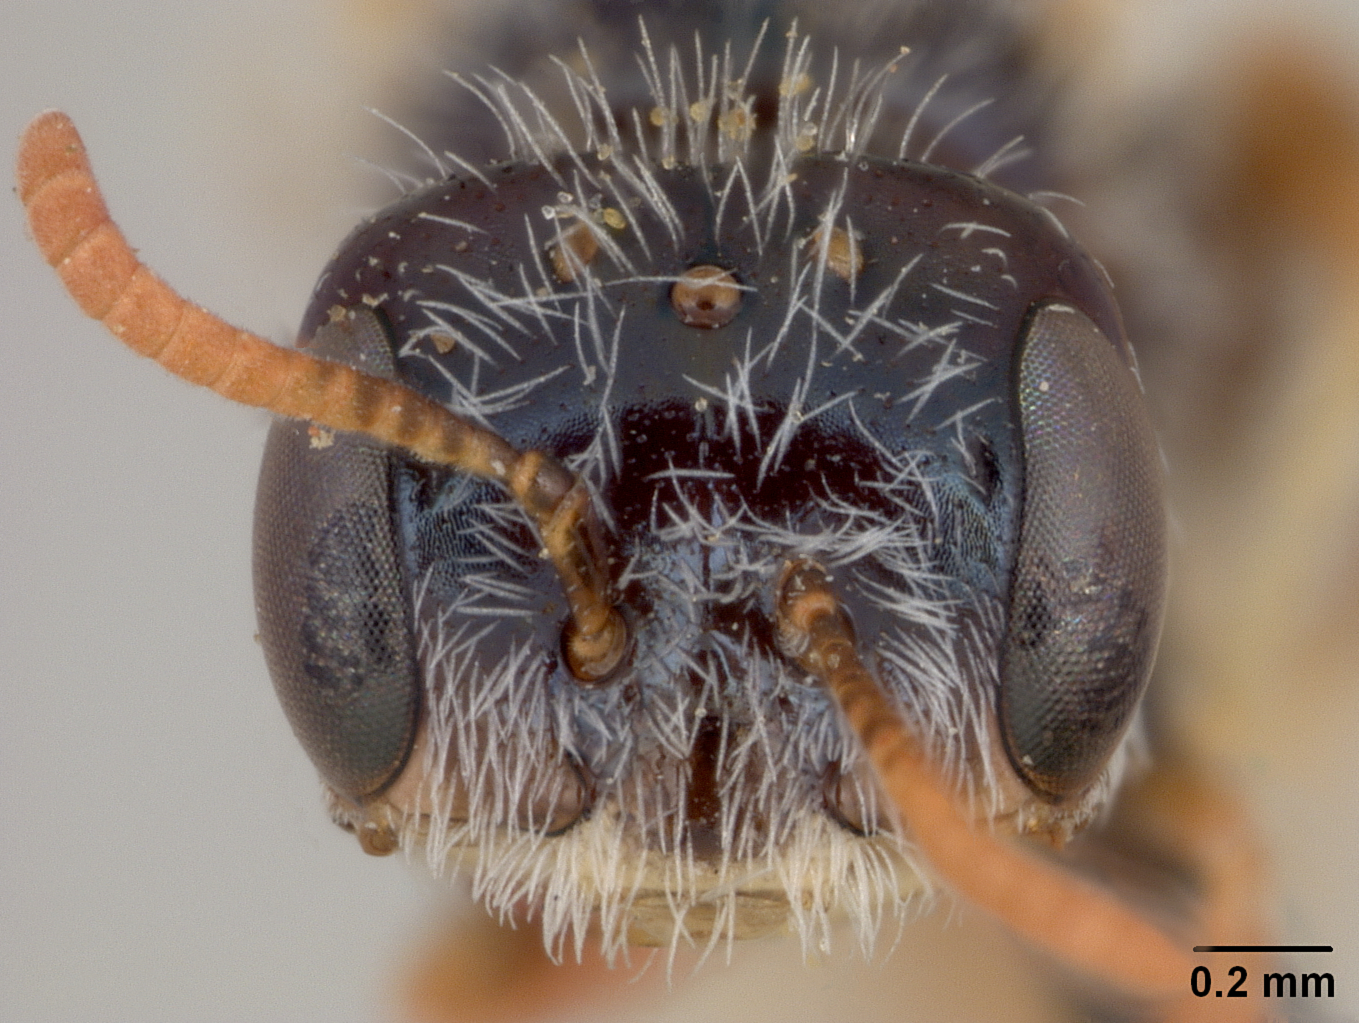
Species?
Perdita callicerata
